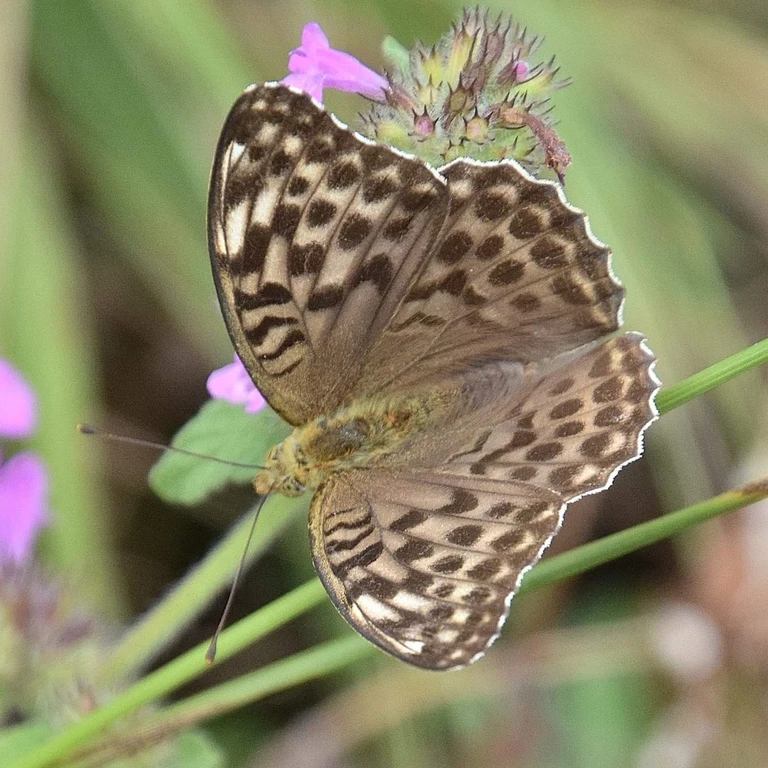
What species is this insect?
Argynnis paphia
